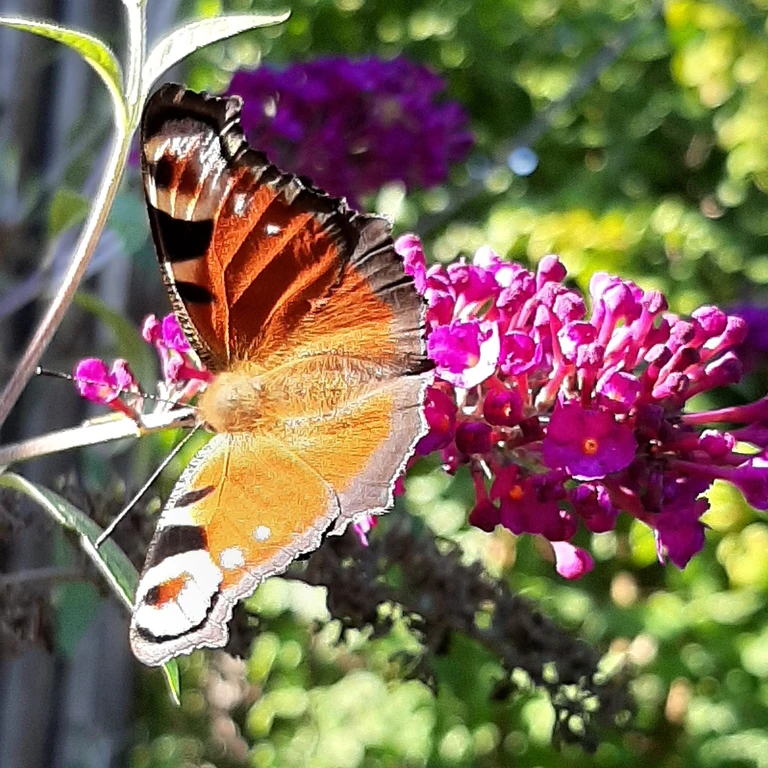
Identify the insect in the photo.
Aglais io
